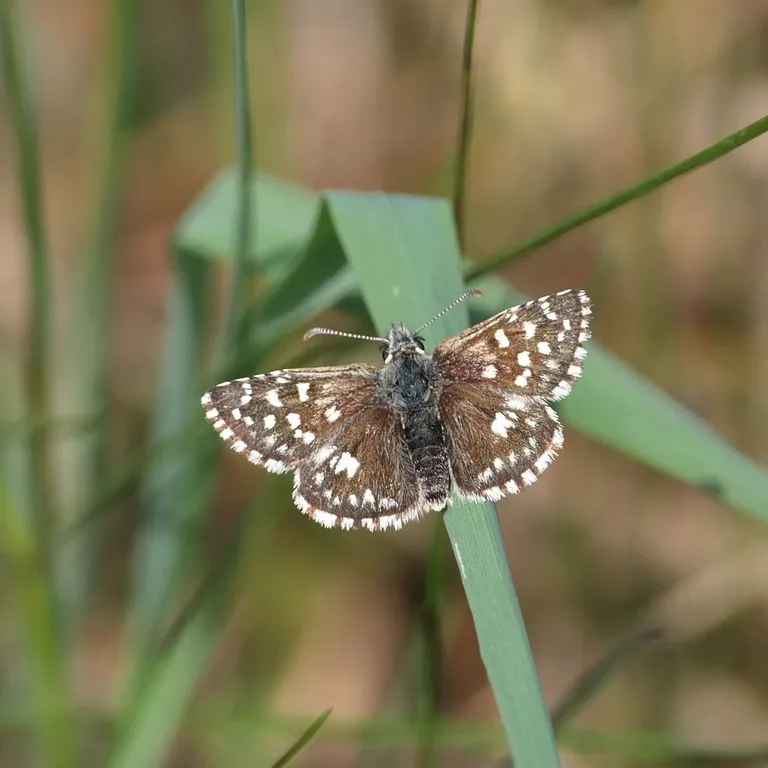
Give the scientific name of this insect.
Pyrgus malvae
